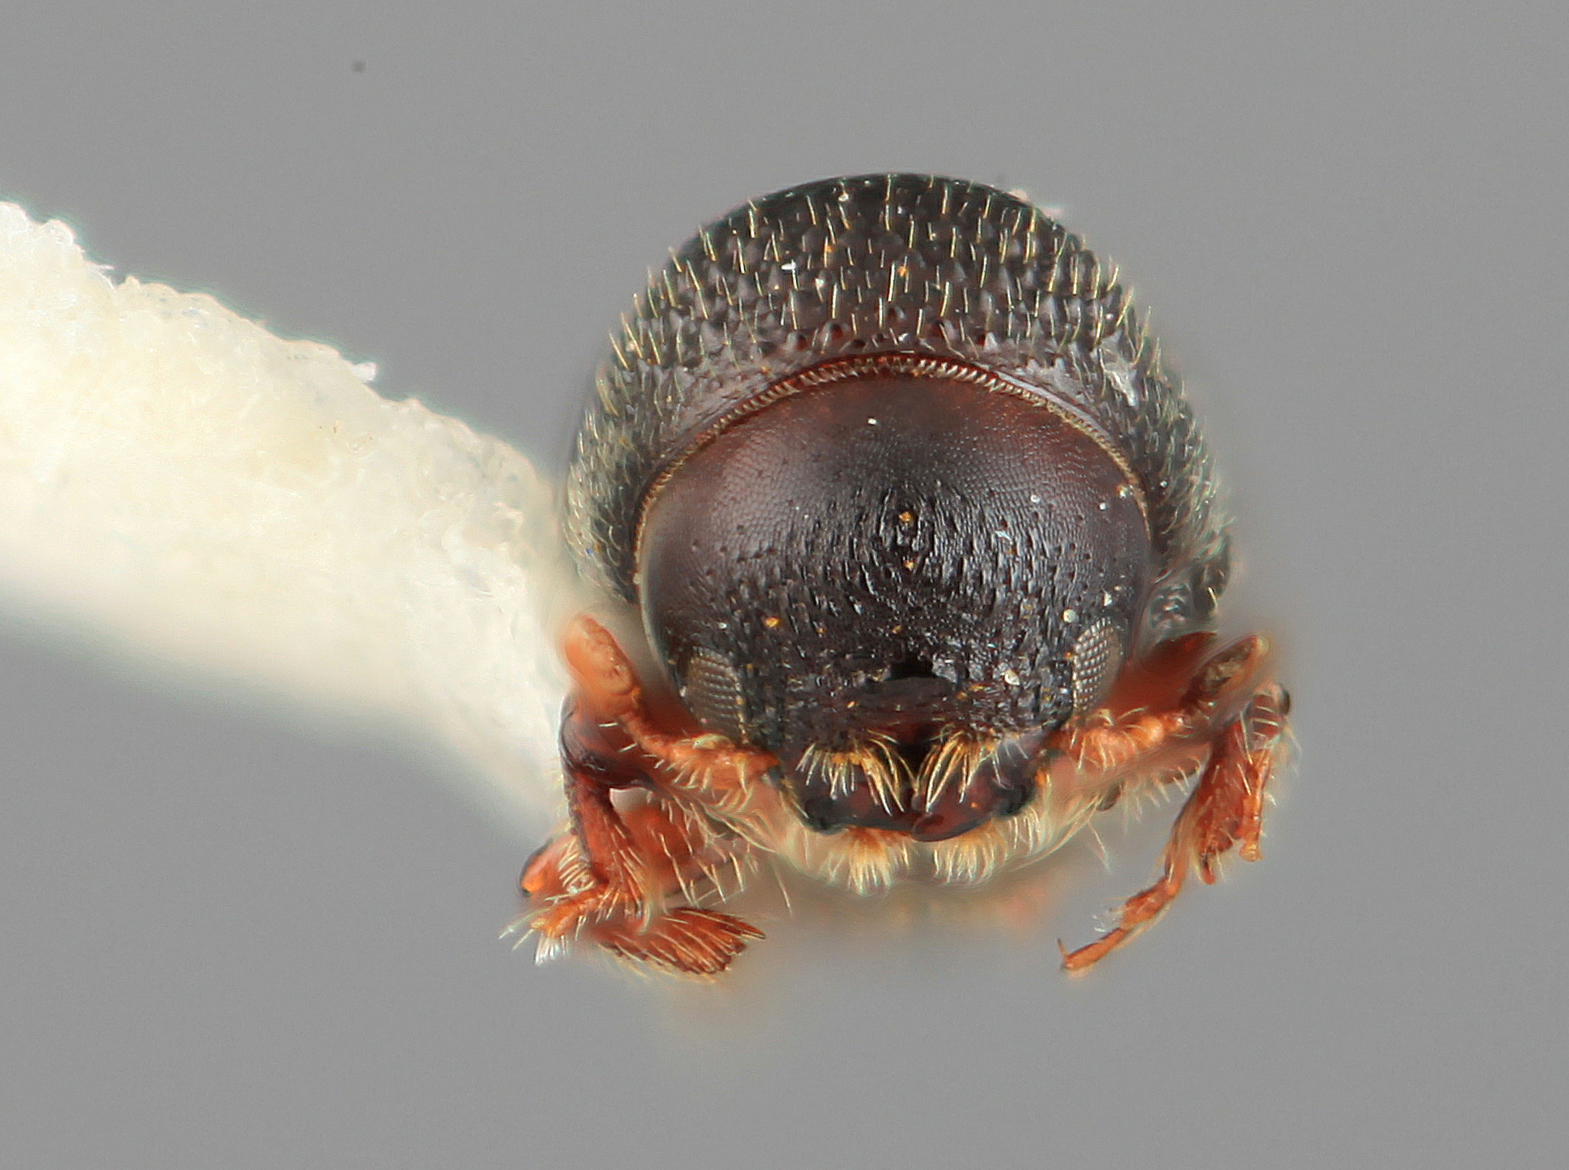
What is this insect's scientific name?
Hylocurus colombianus
